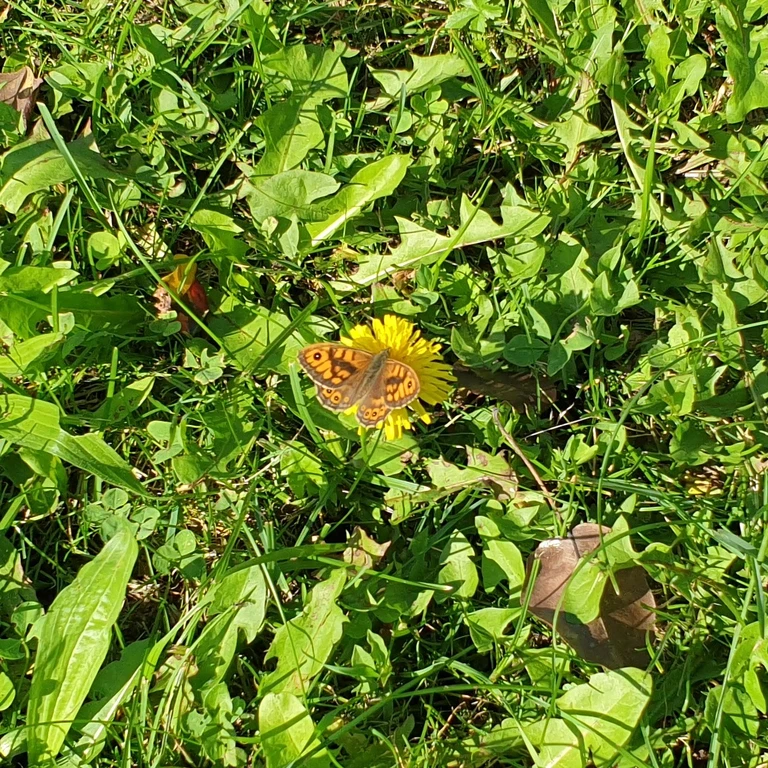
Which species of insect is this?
Lasiommata megera (also Pararge megera)
